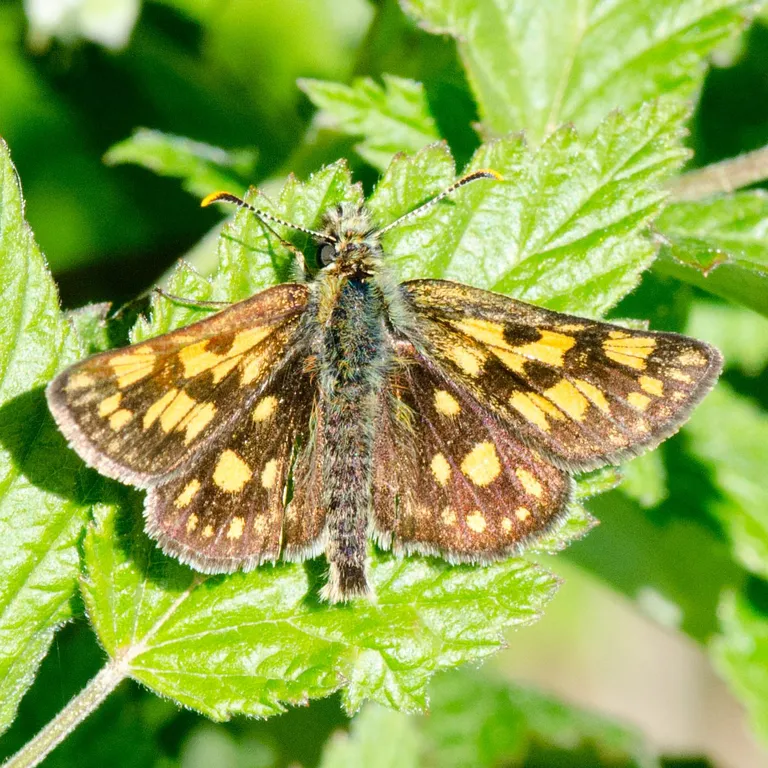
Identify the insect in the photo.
Carterocephalus palaemon
